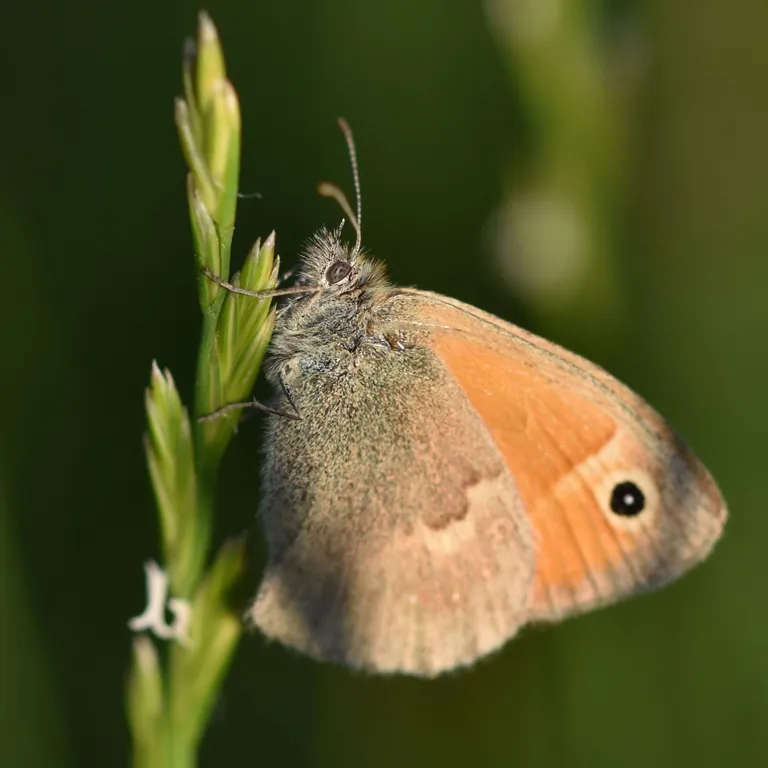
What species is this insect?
Coenonympha pamphilus
